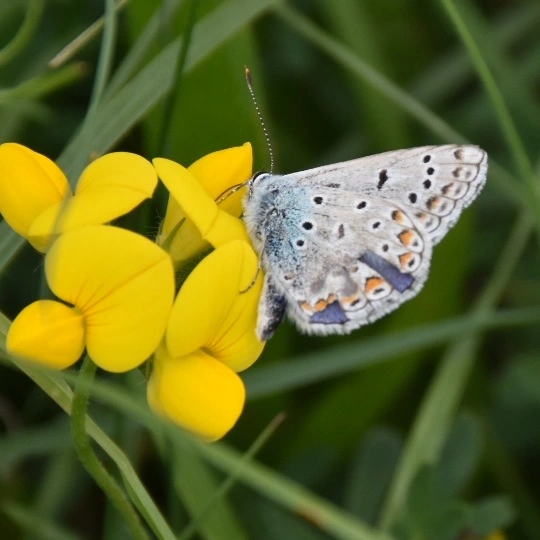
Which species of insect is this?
Polyommatus icarus
